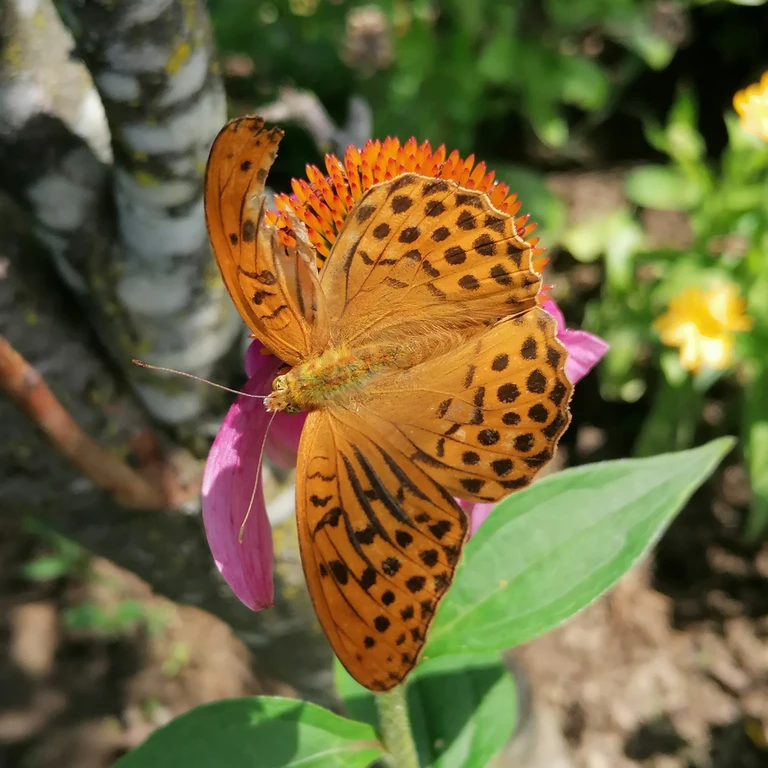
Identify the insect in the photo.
Argynnis paphia
